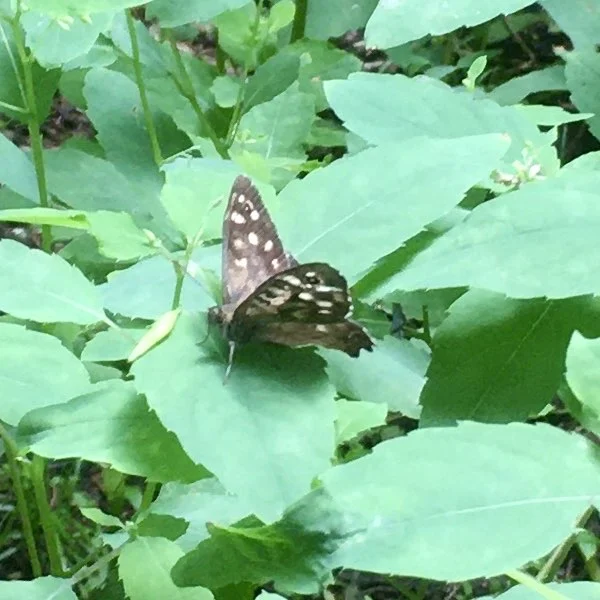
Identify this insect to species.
Pararge aegeria
